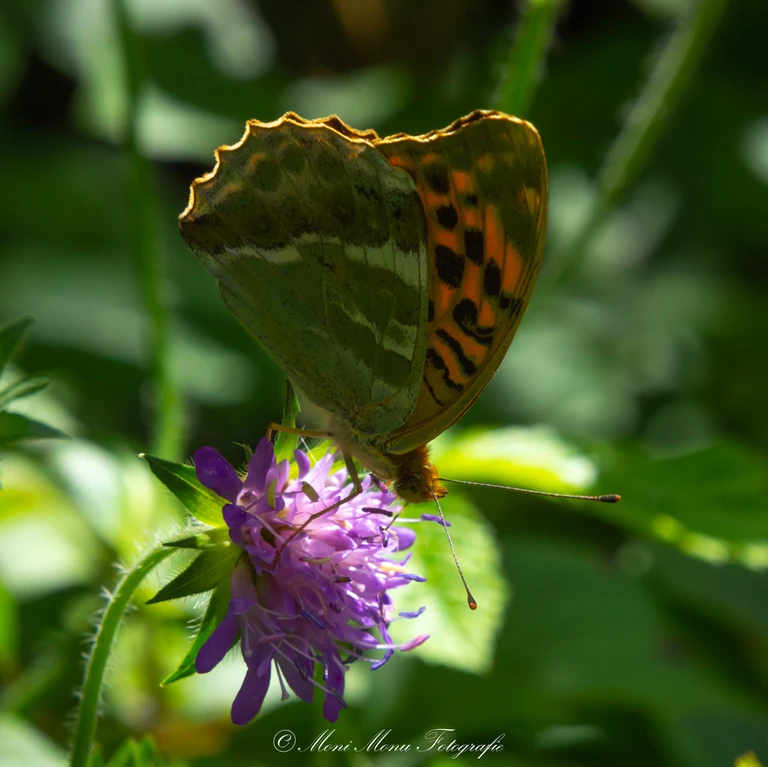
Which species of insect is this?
Argynnis paphia
